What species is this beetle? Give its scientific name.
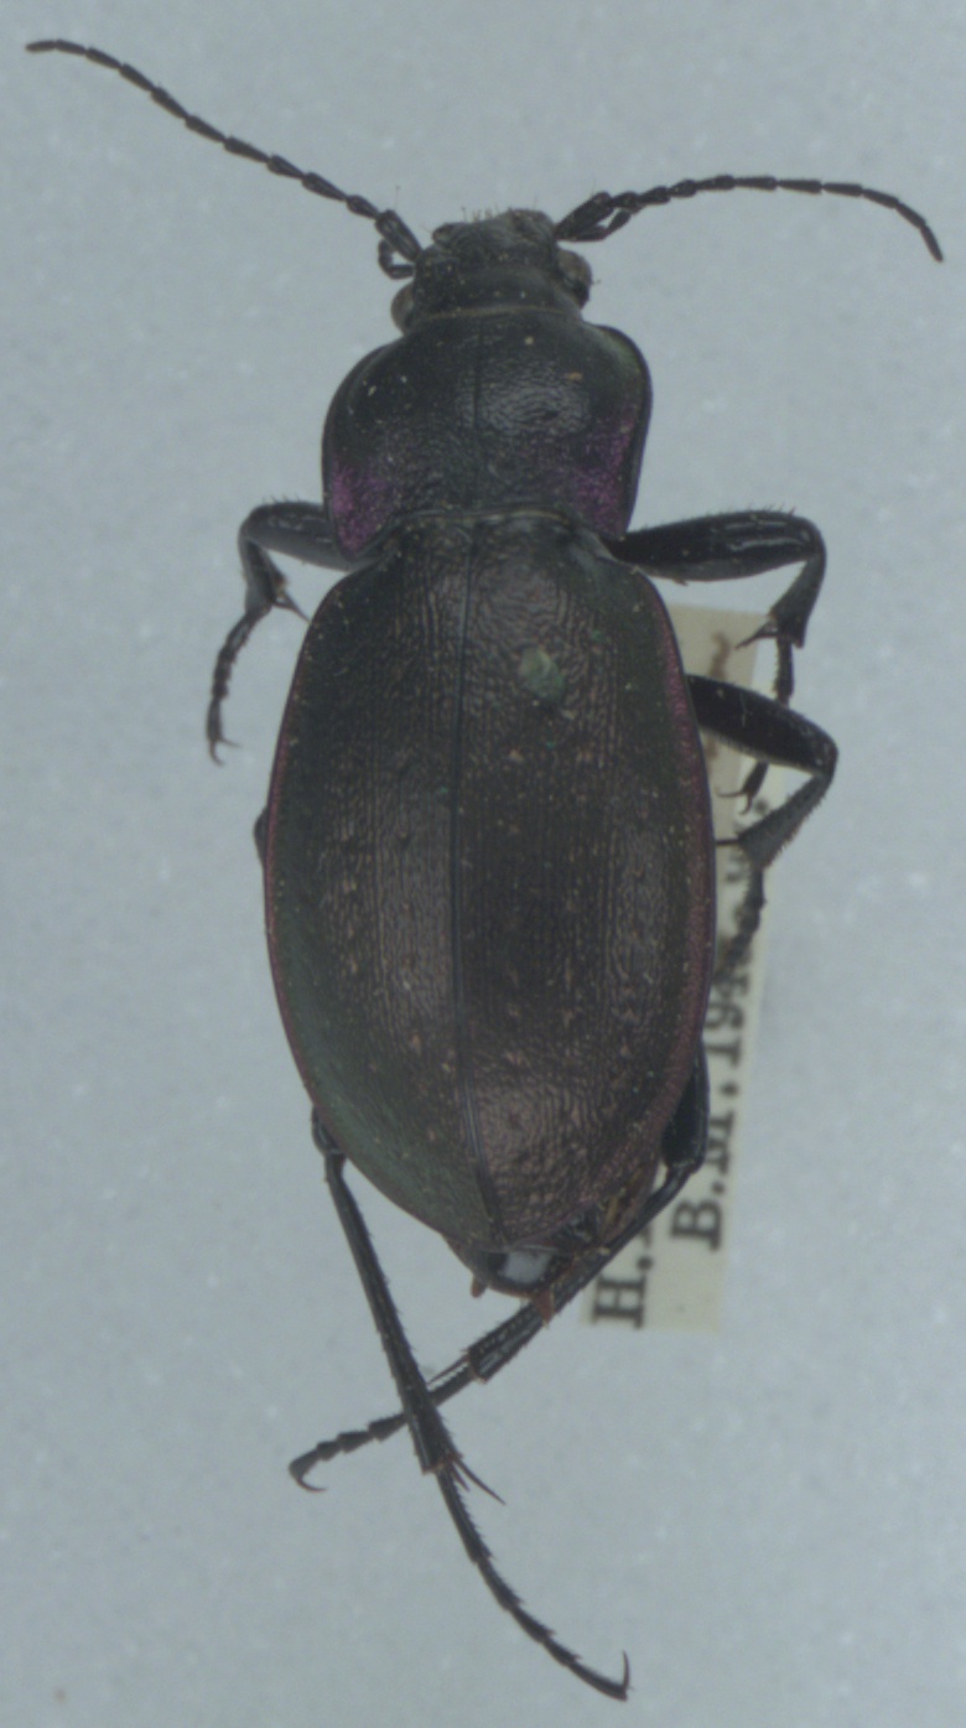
Carabus nemoralis
